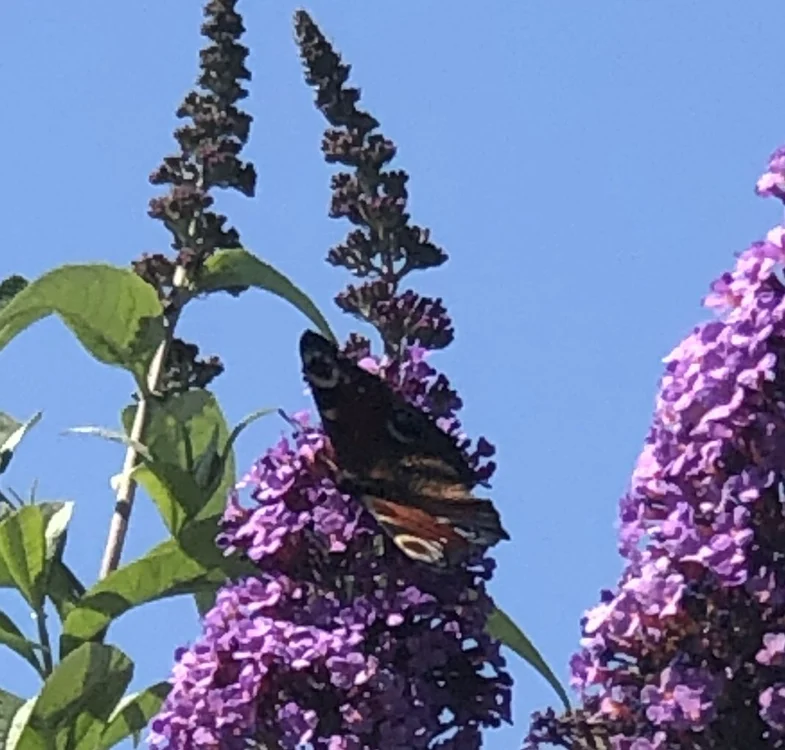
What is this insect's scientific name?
Aglais io
